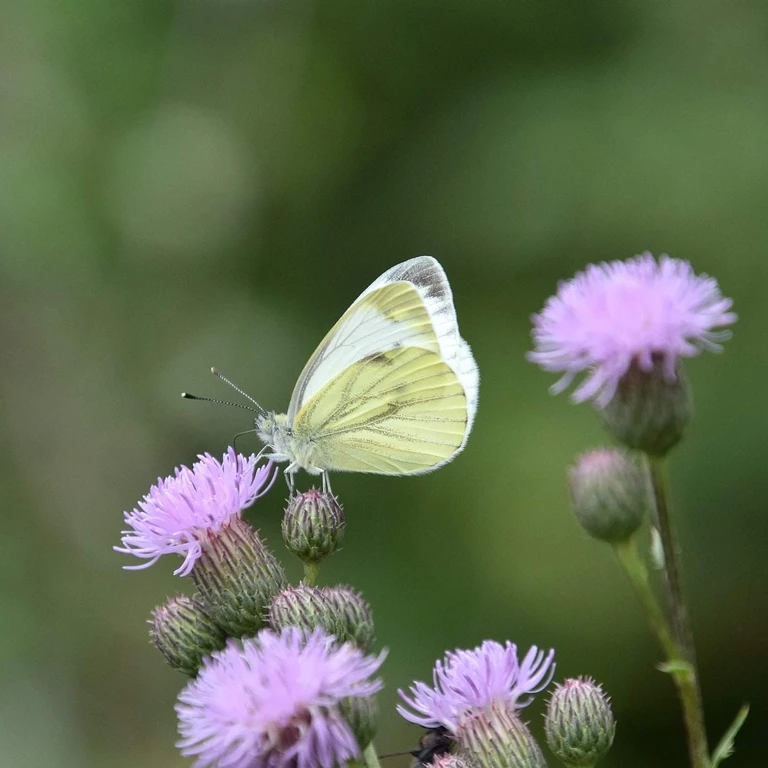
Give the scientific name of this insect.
Pieris napi
